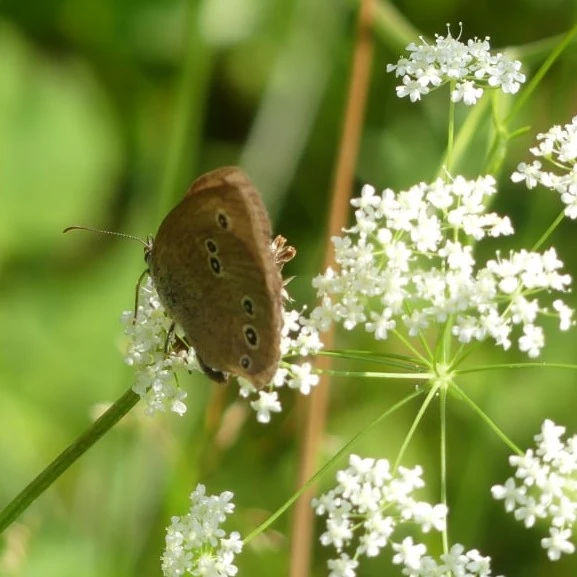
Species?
Aphantopus hyperantus
